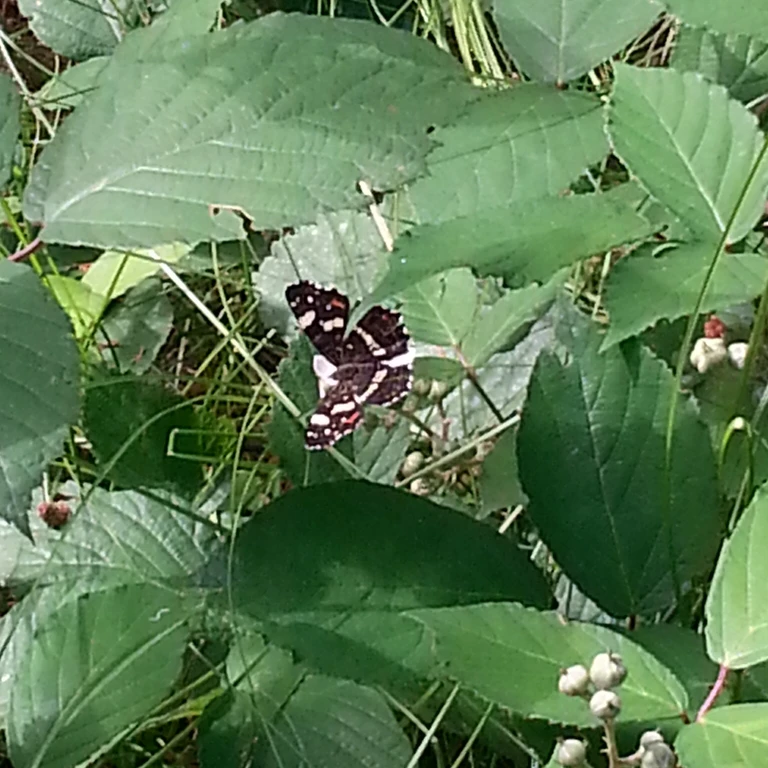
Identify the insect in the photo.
Araschnia levana
